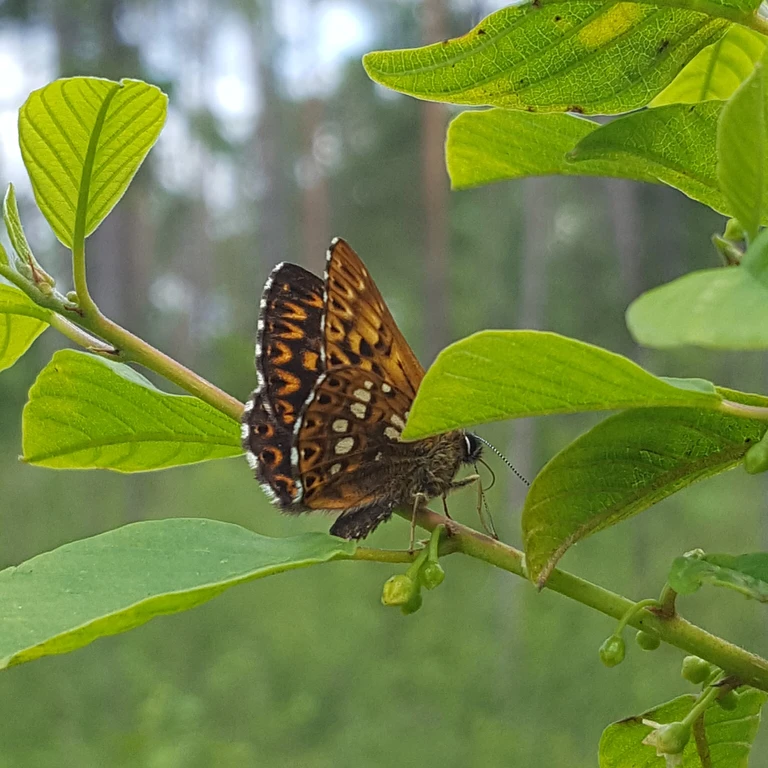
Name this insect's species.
Hamearis lucina
